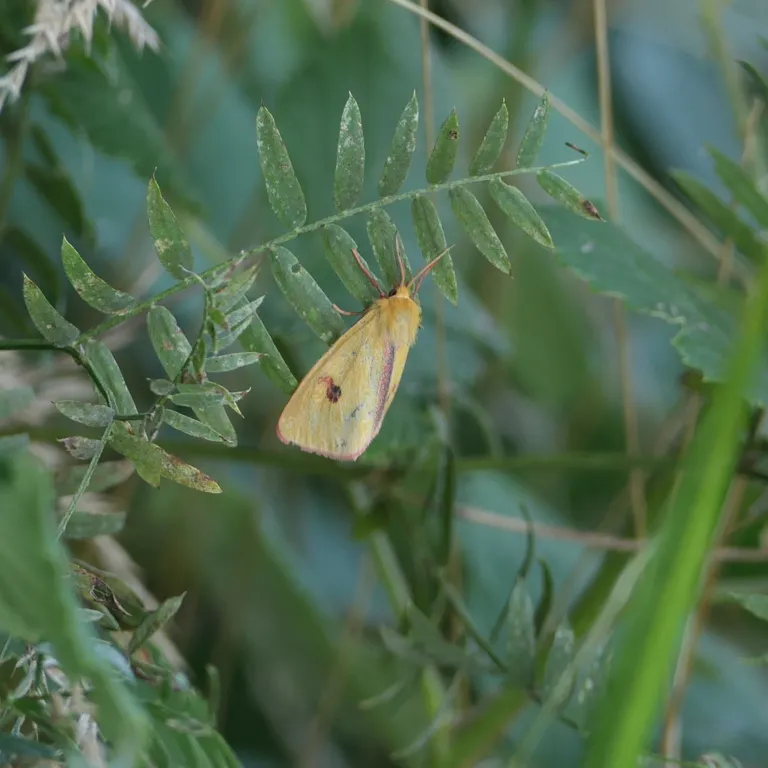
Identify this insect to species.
Diacrisia sannio
